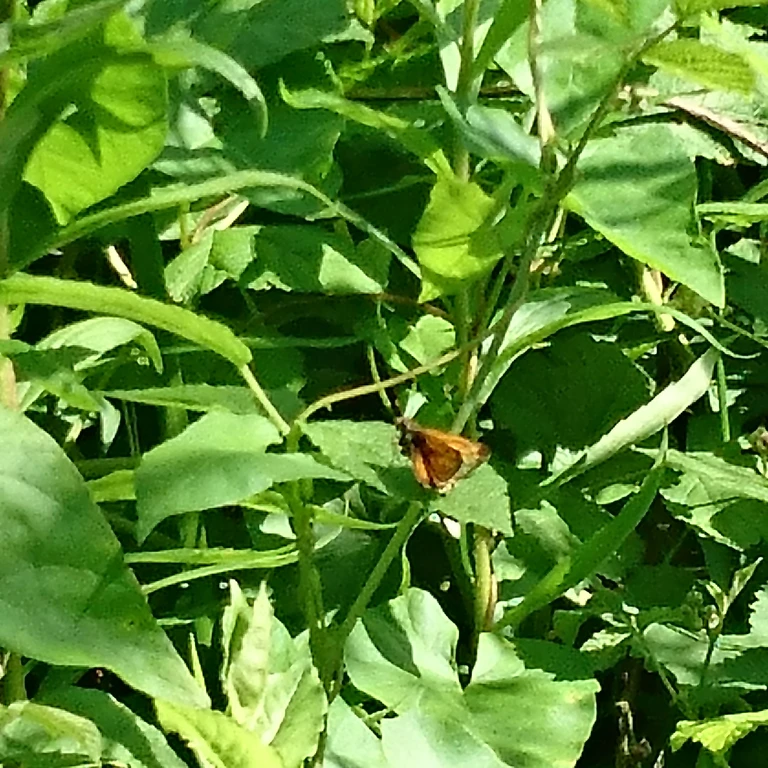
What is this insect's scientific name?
Ochlodes sylvanus (also Ochlodes venata)
